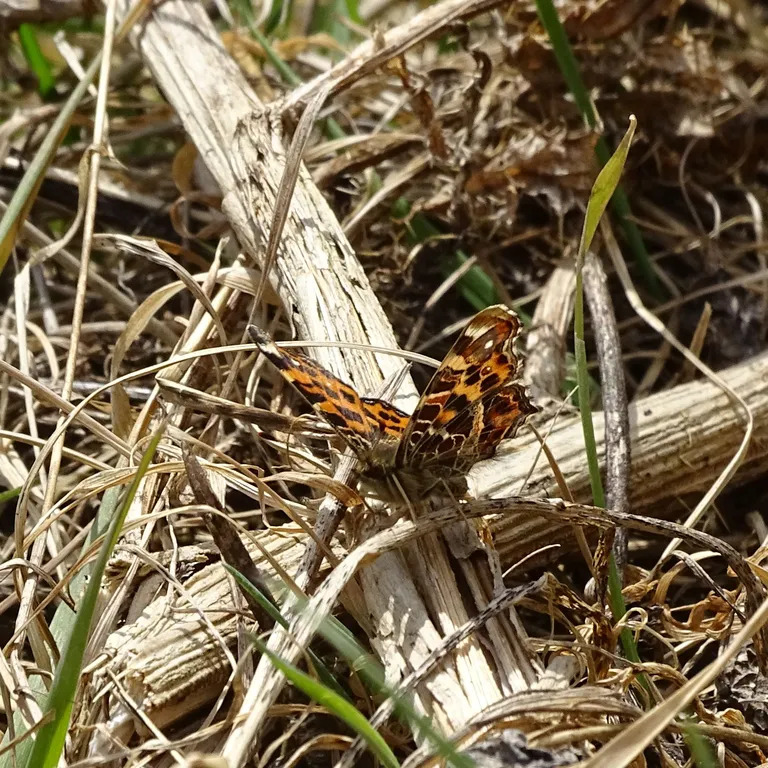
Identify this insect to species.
Araschnia levana
